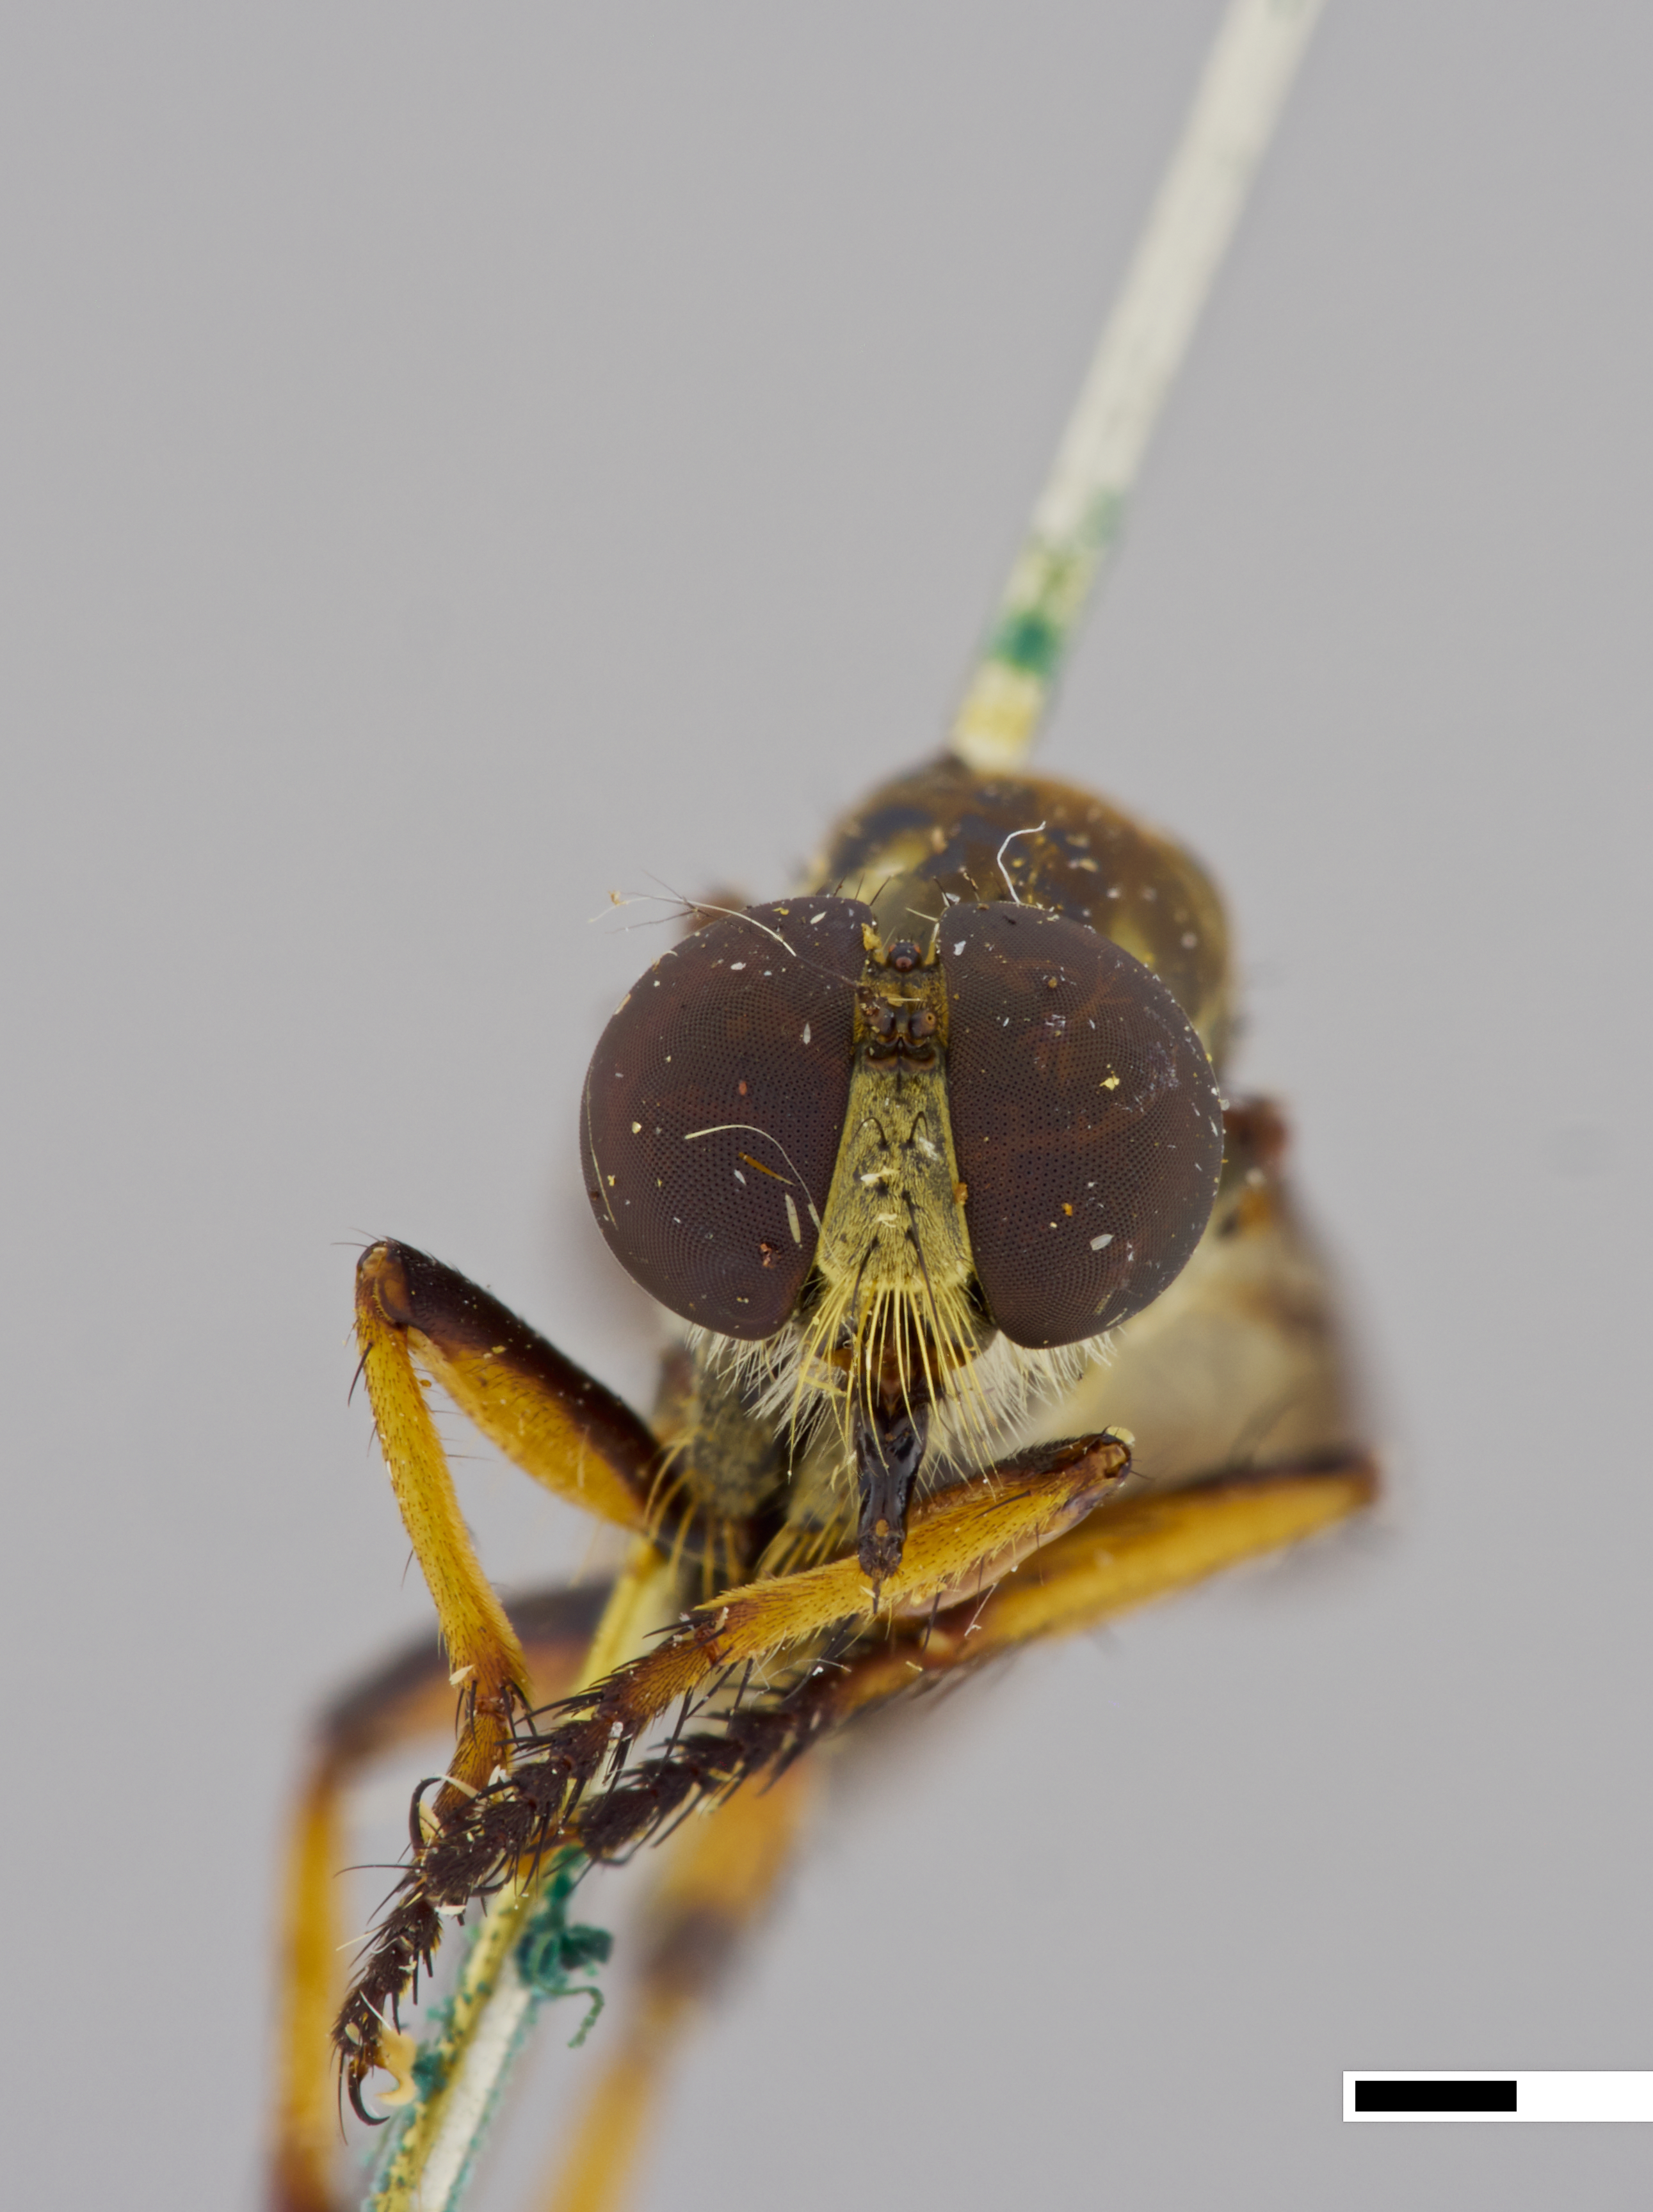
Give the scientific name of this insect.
Ommatius episkeris
